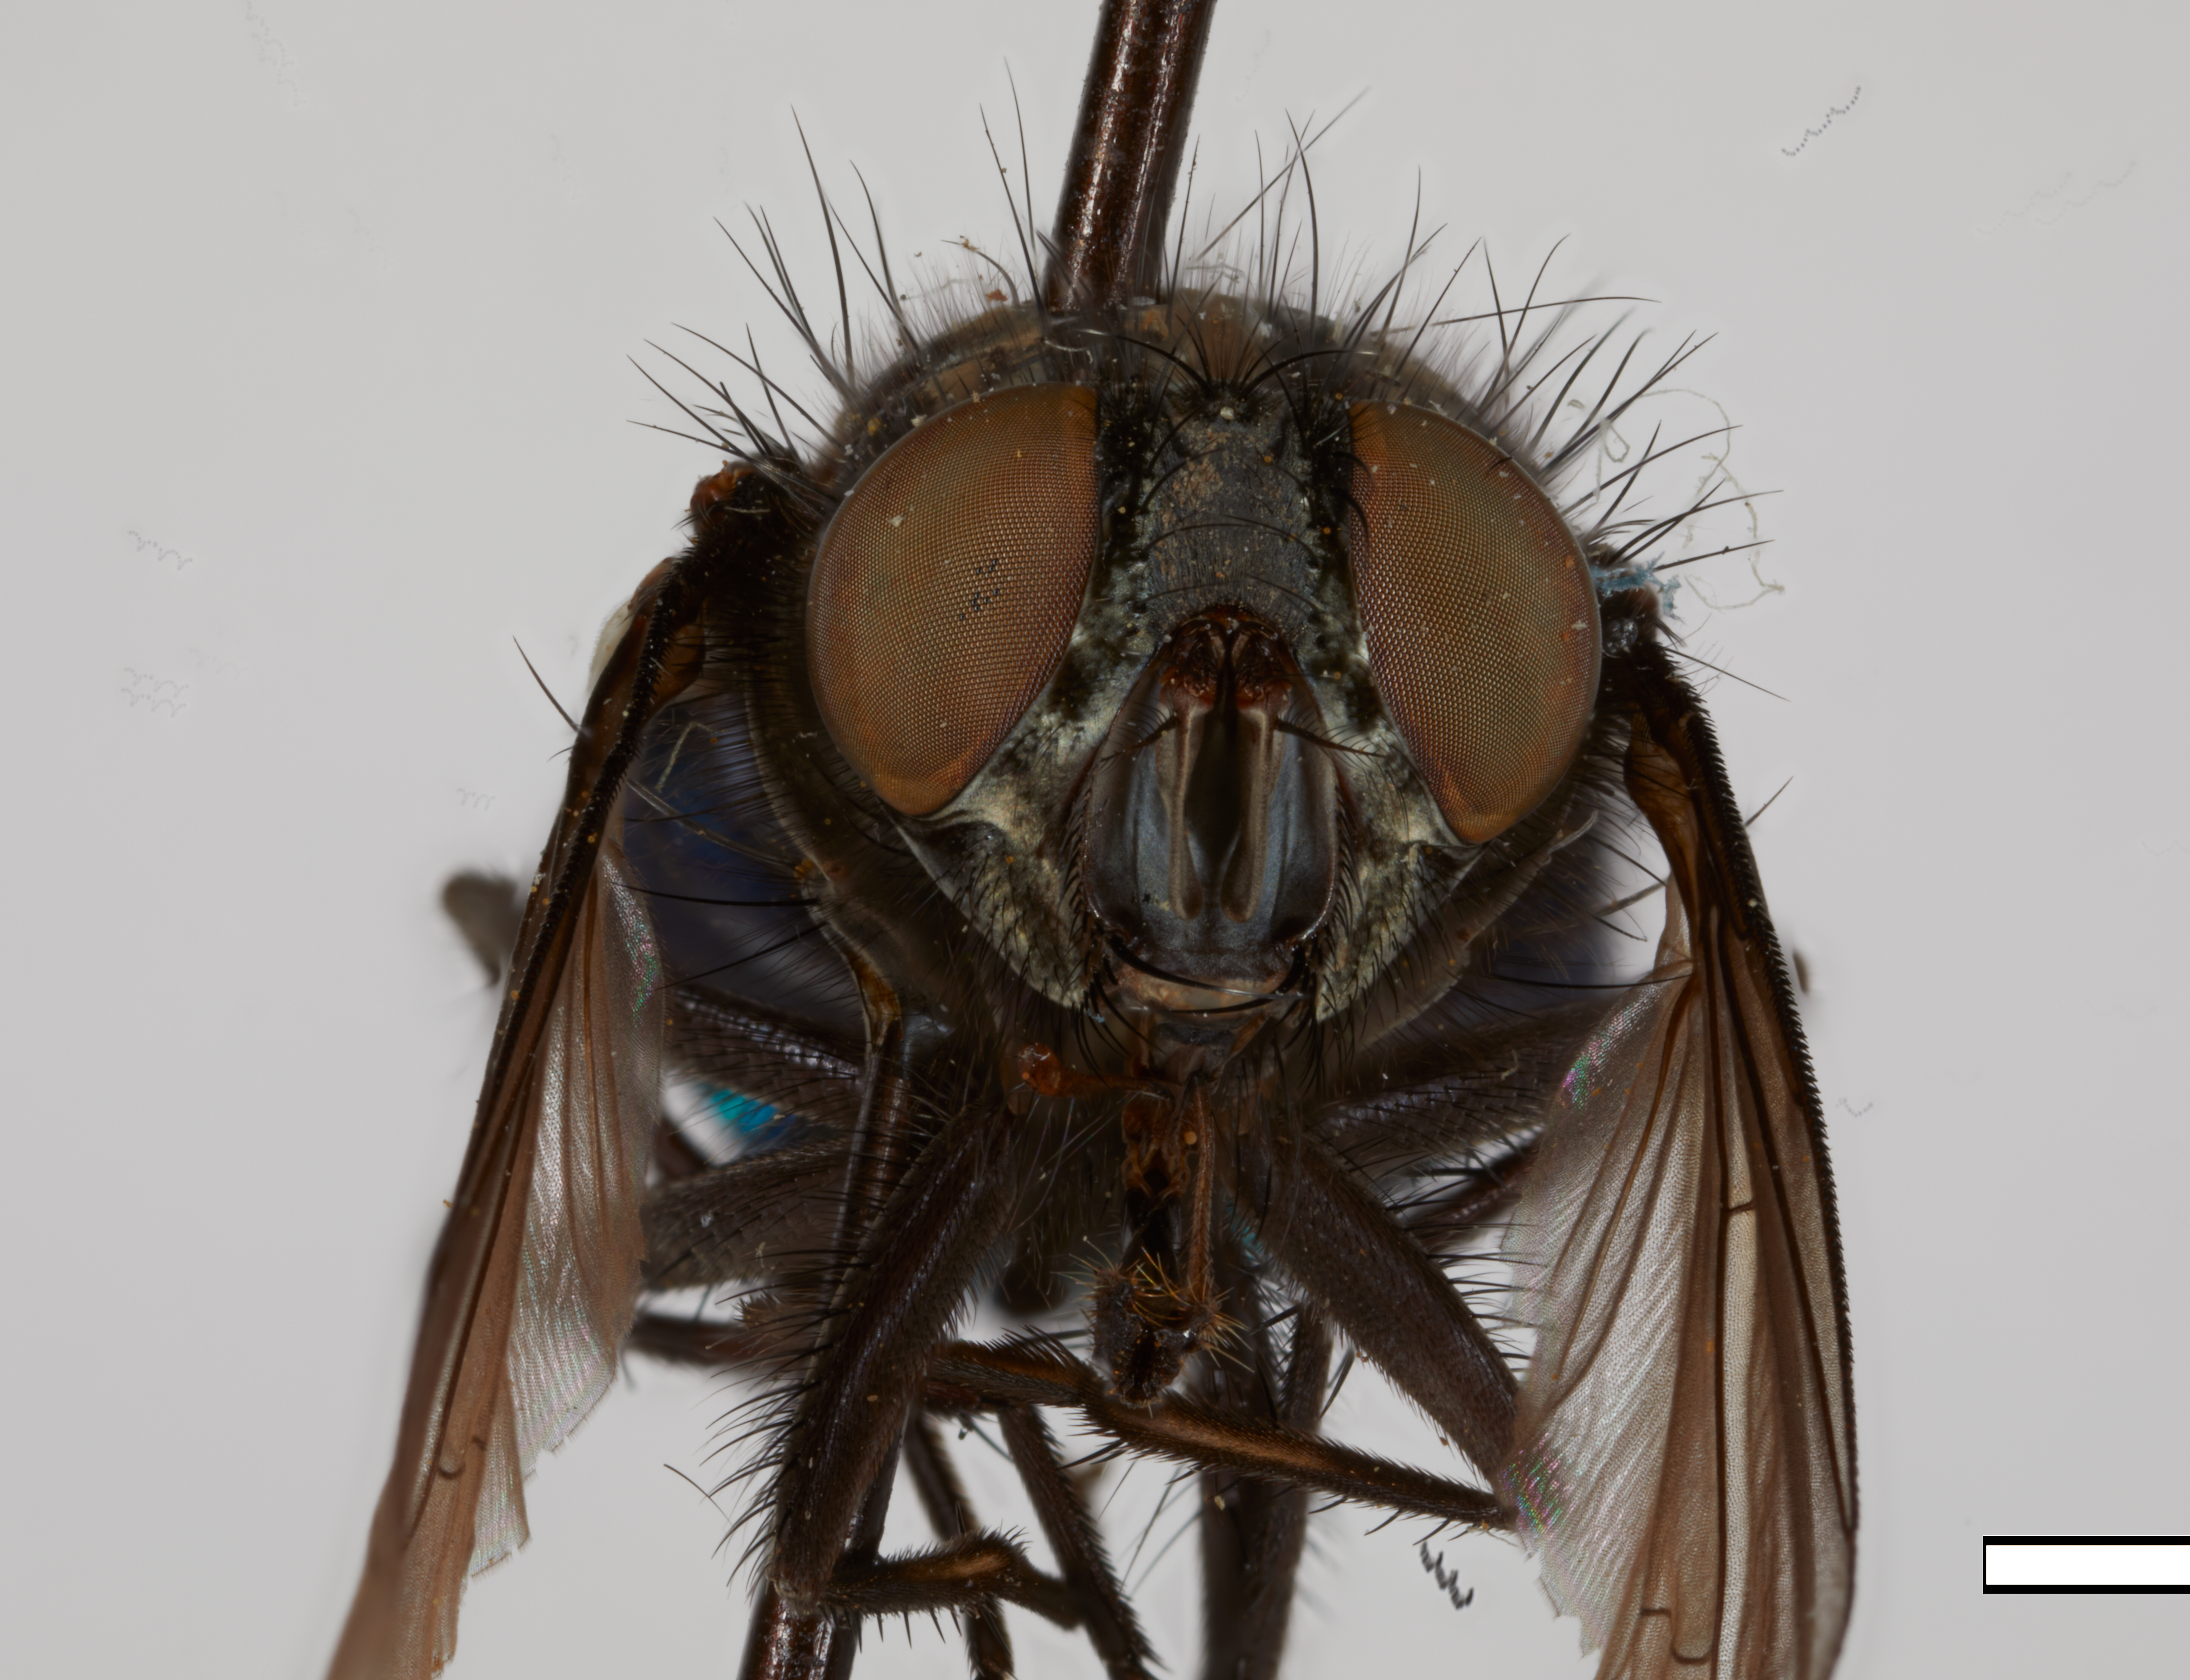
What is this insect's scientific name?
Sarconesiopsis caerulea
